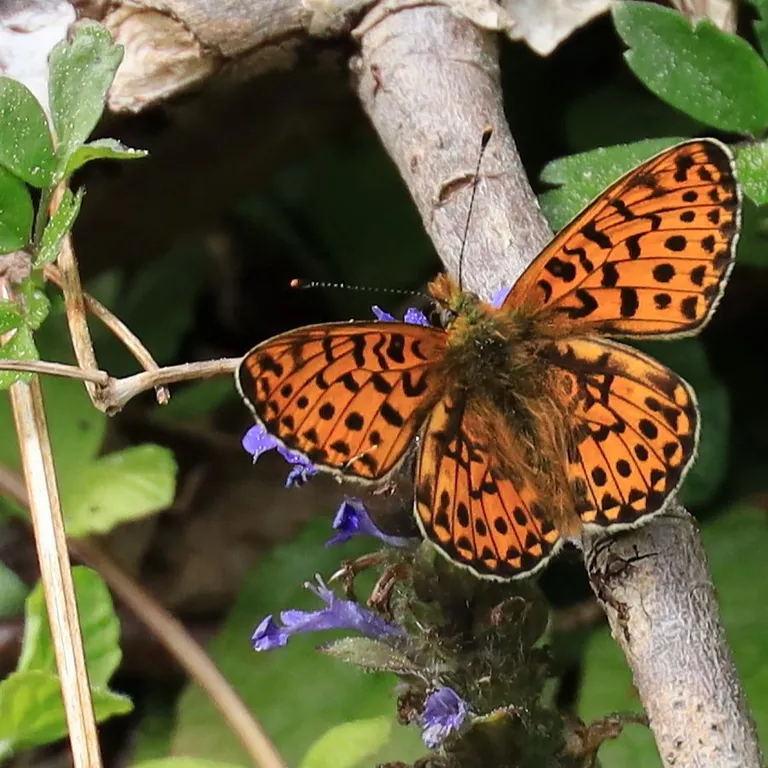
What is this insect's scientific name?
Boloria euphrosyne (also Clossiana euphrosyne)
